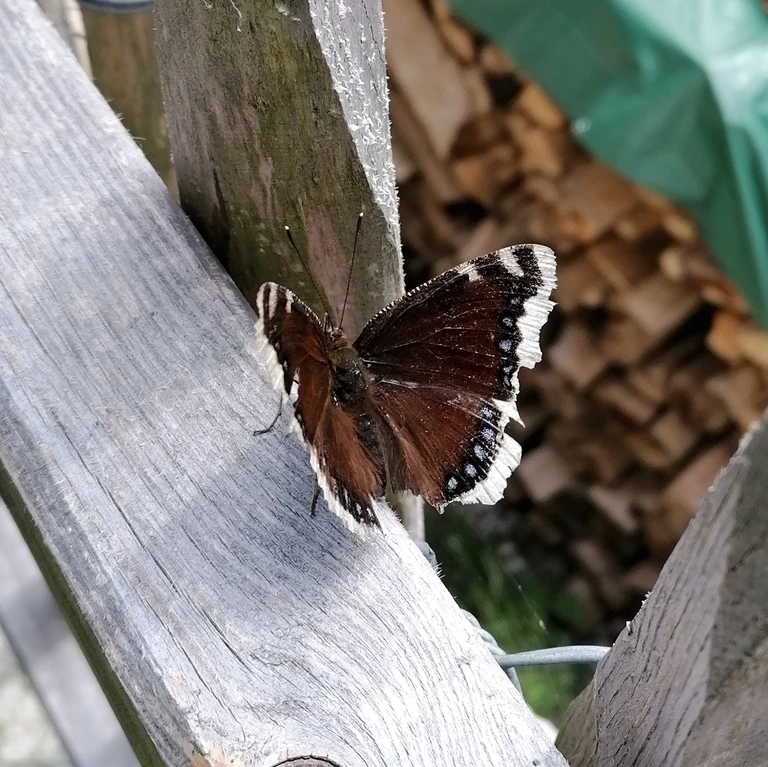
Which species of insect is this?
Nymphalis antiopa
